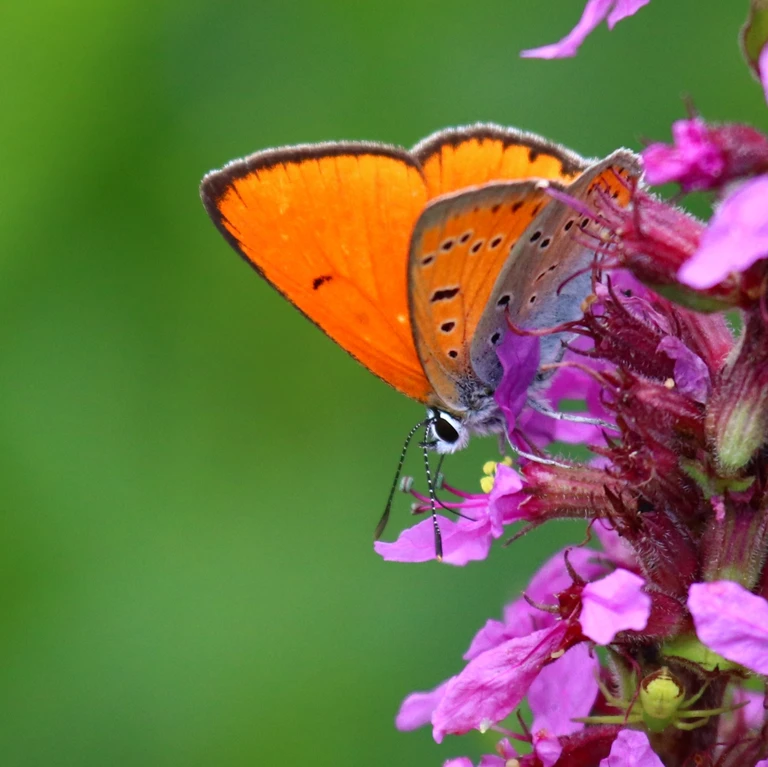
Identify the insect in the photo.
Lycaena dispar
